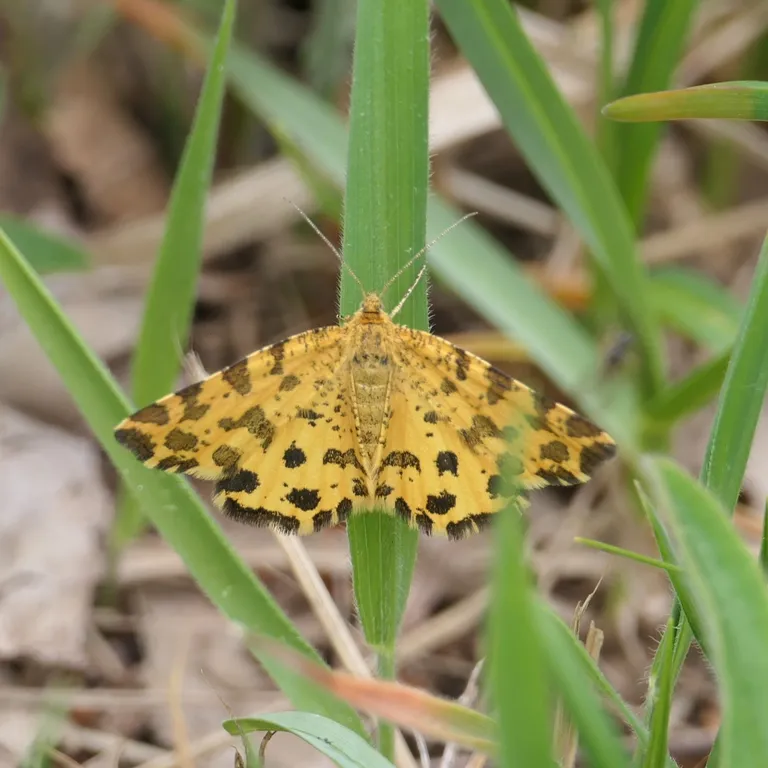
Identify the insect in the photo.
Pseudopanthera macularia
